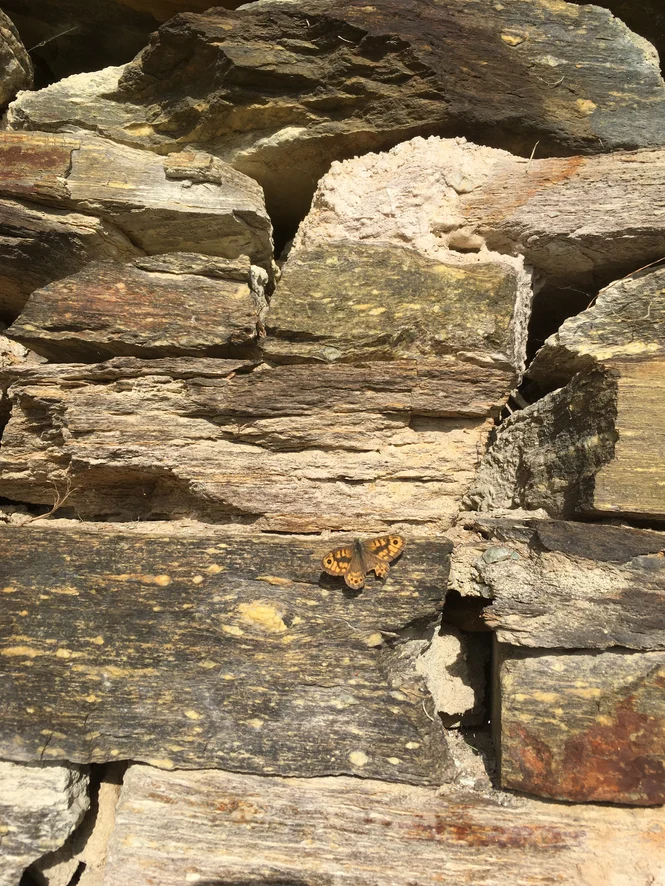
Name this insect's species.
Lasiommata megera (also Pararge megera)
